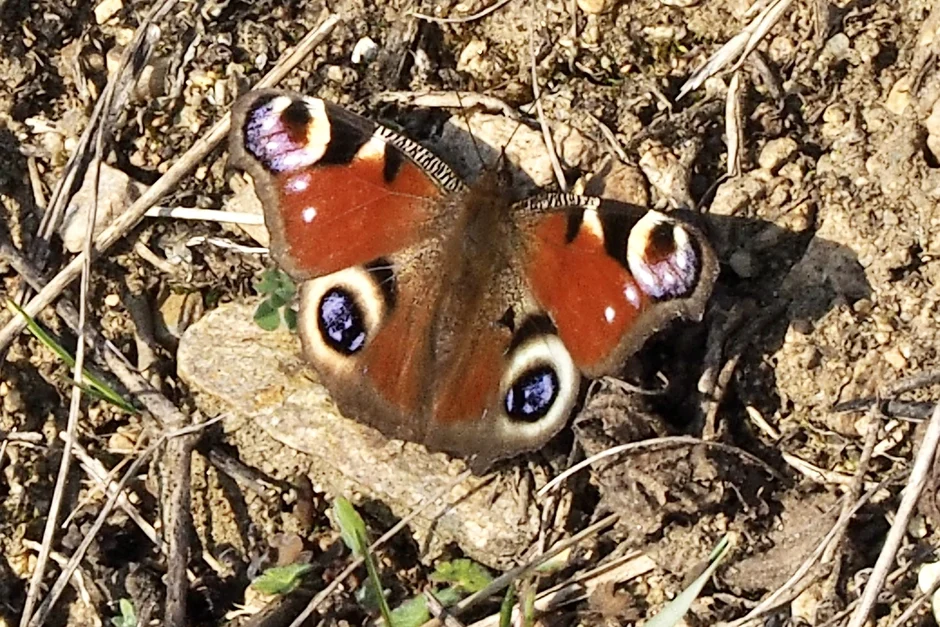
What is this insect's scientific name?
Aglais io
